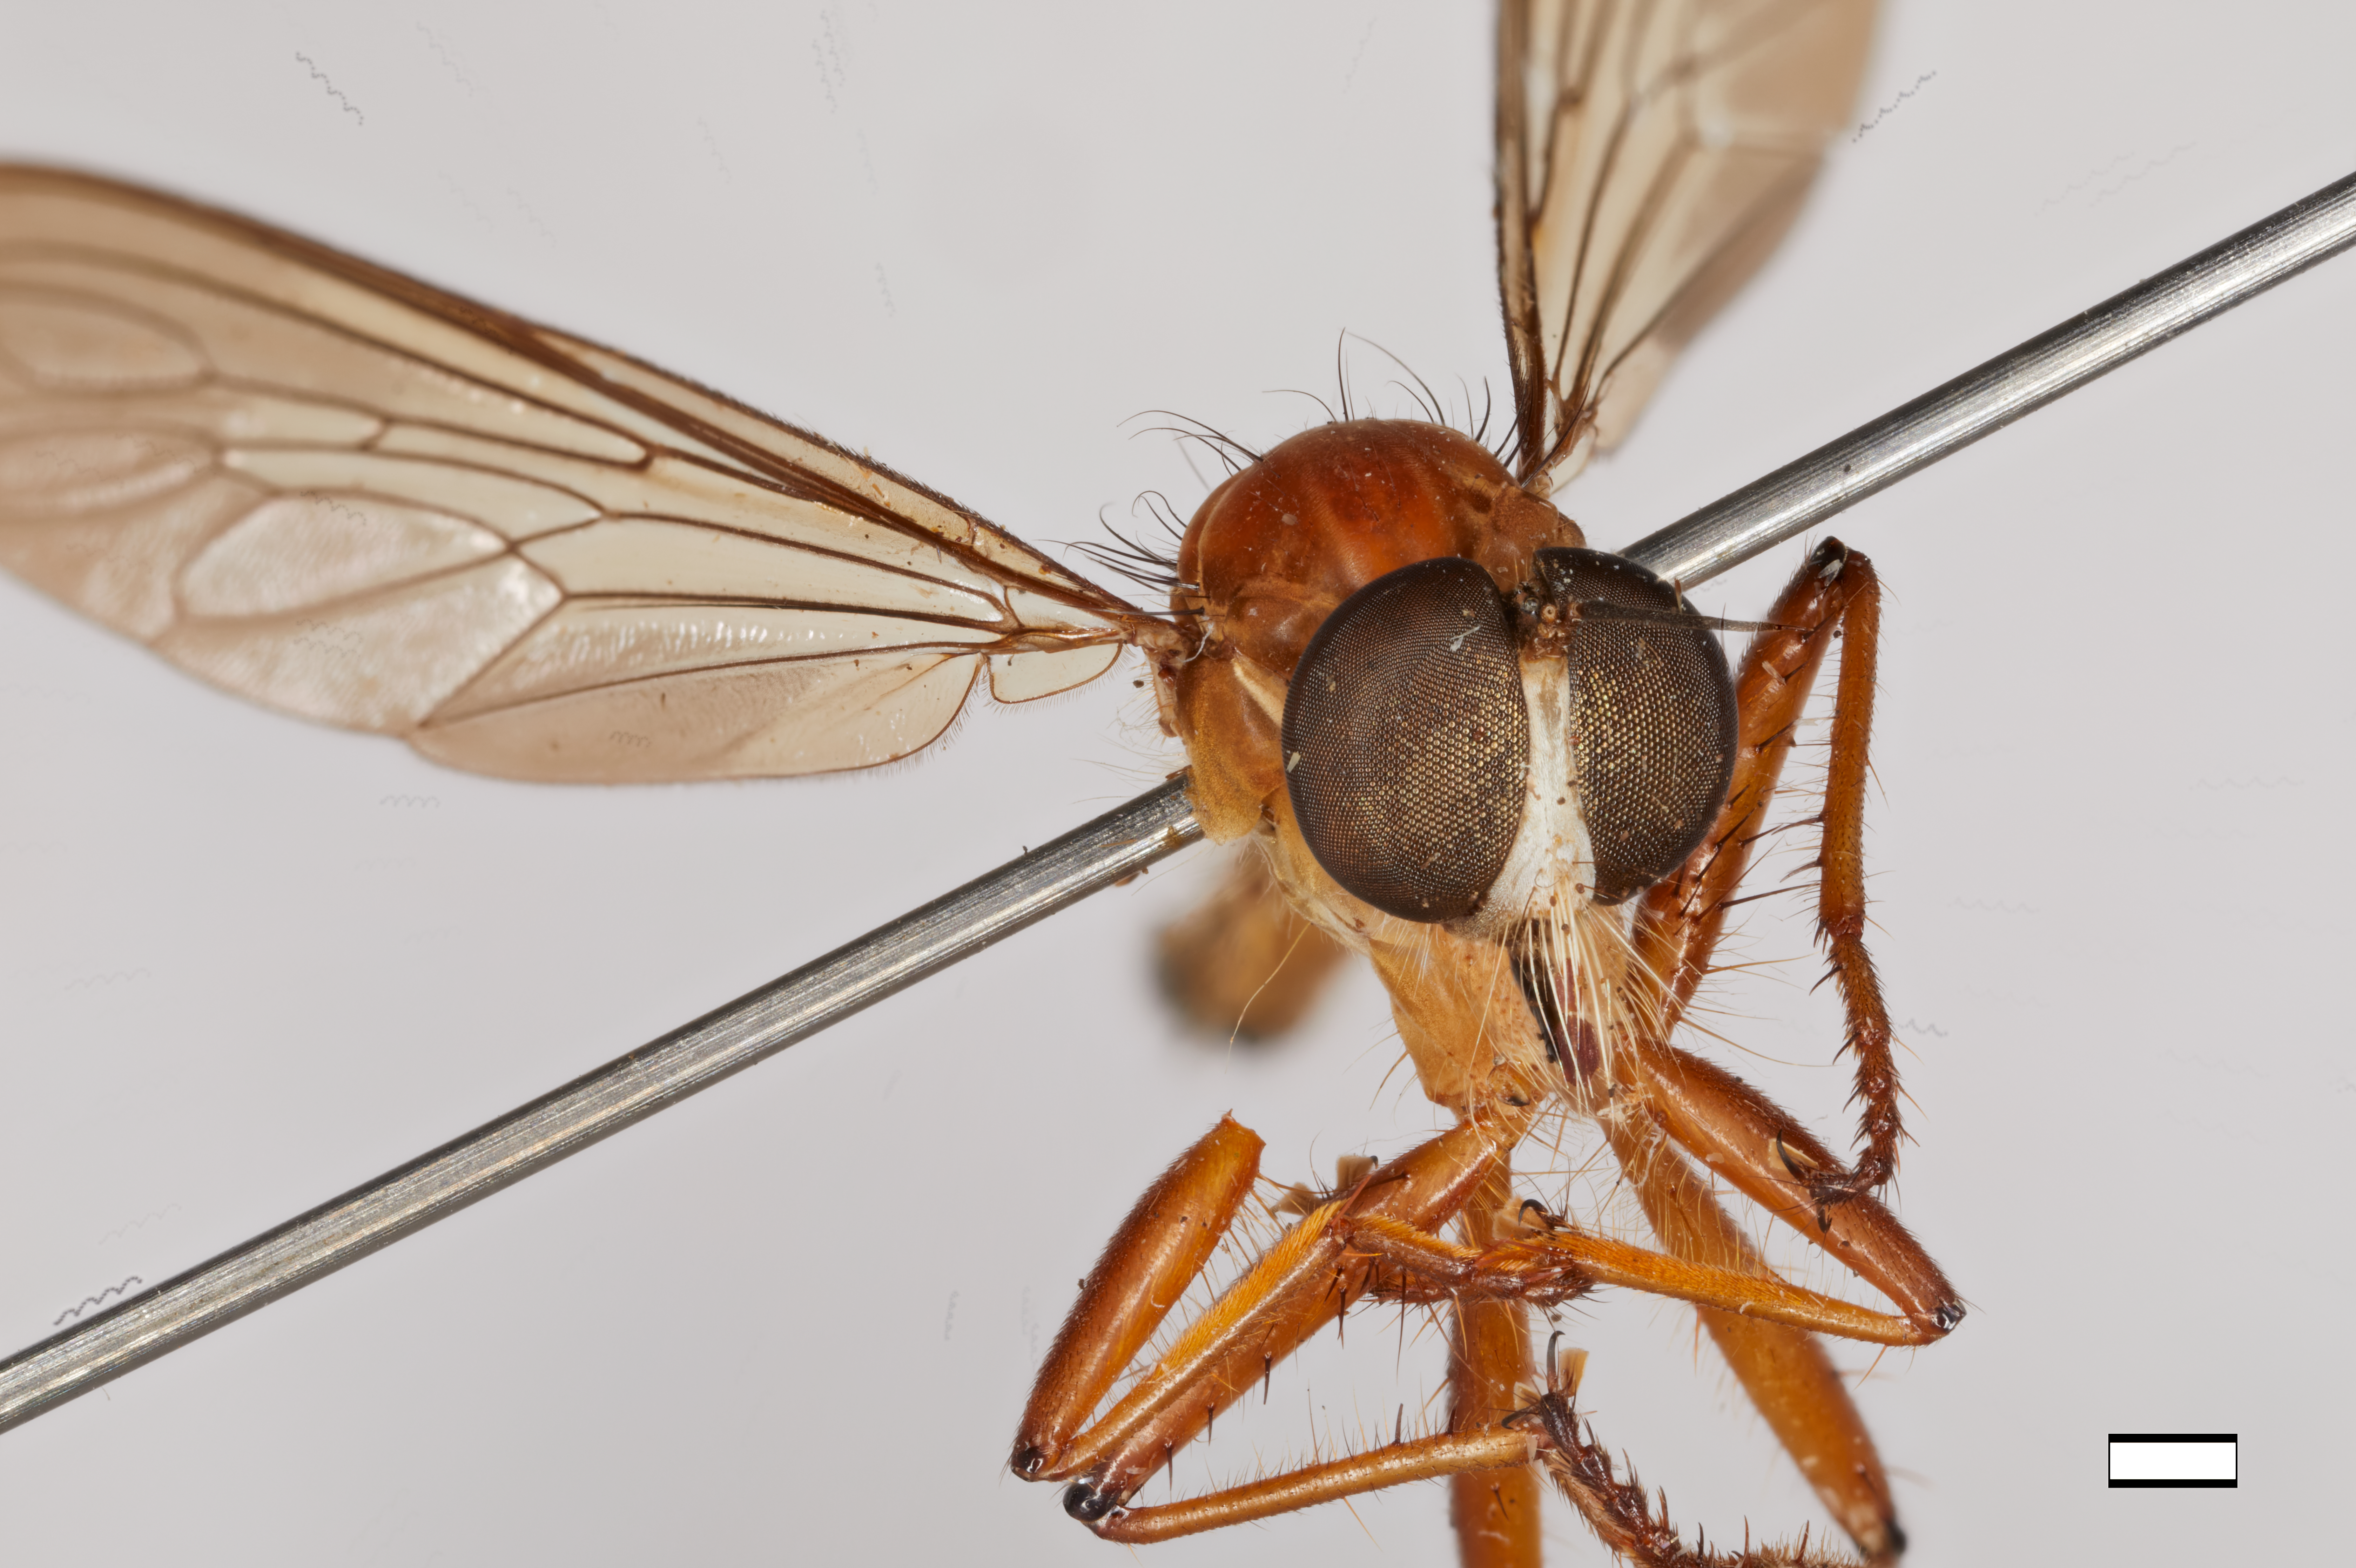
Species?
Strophipogon bromleyi
